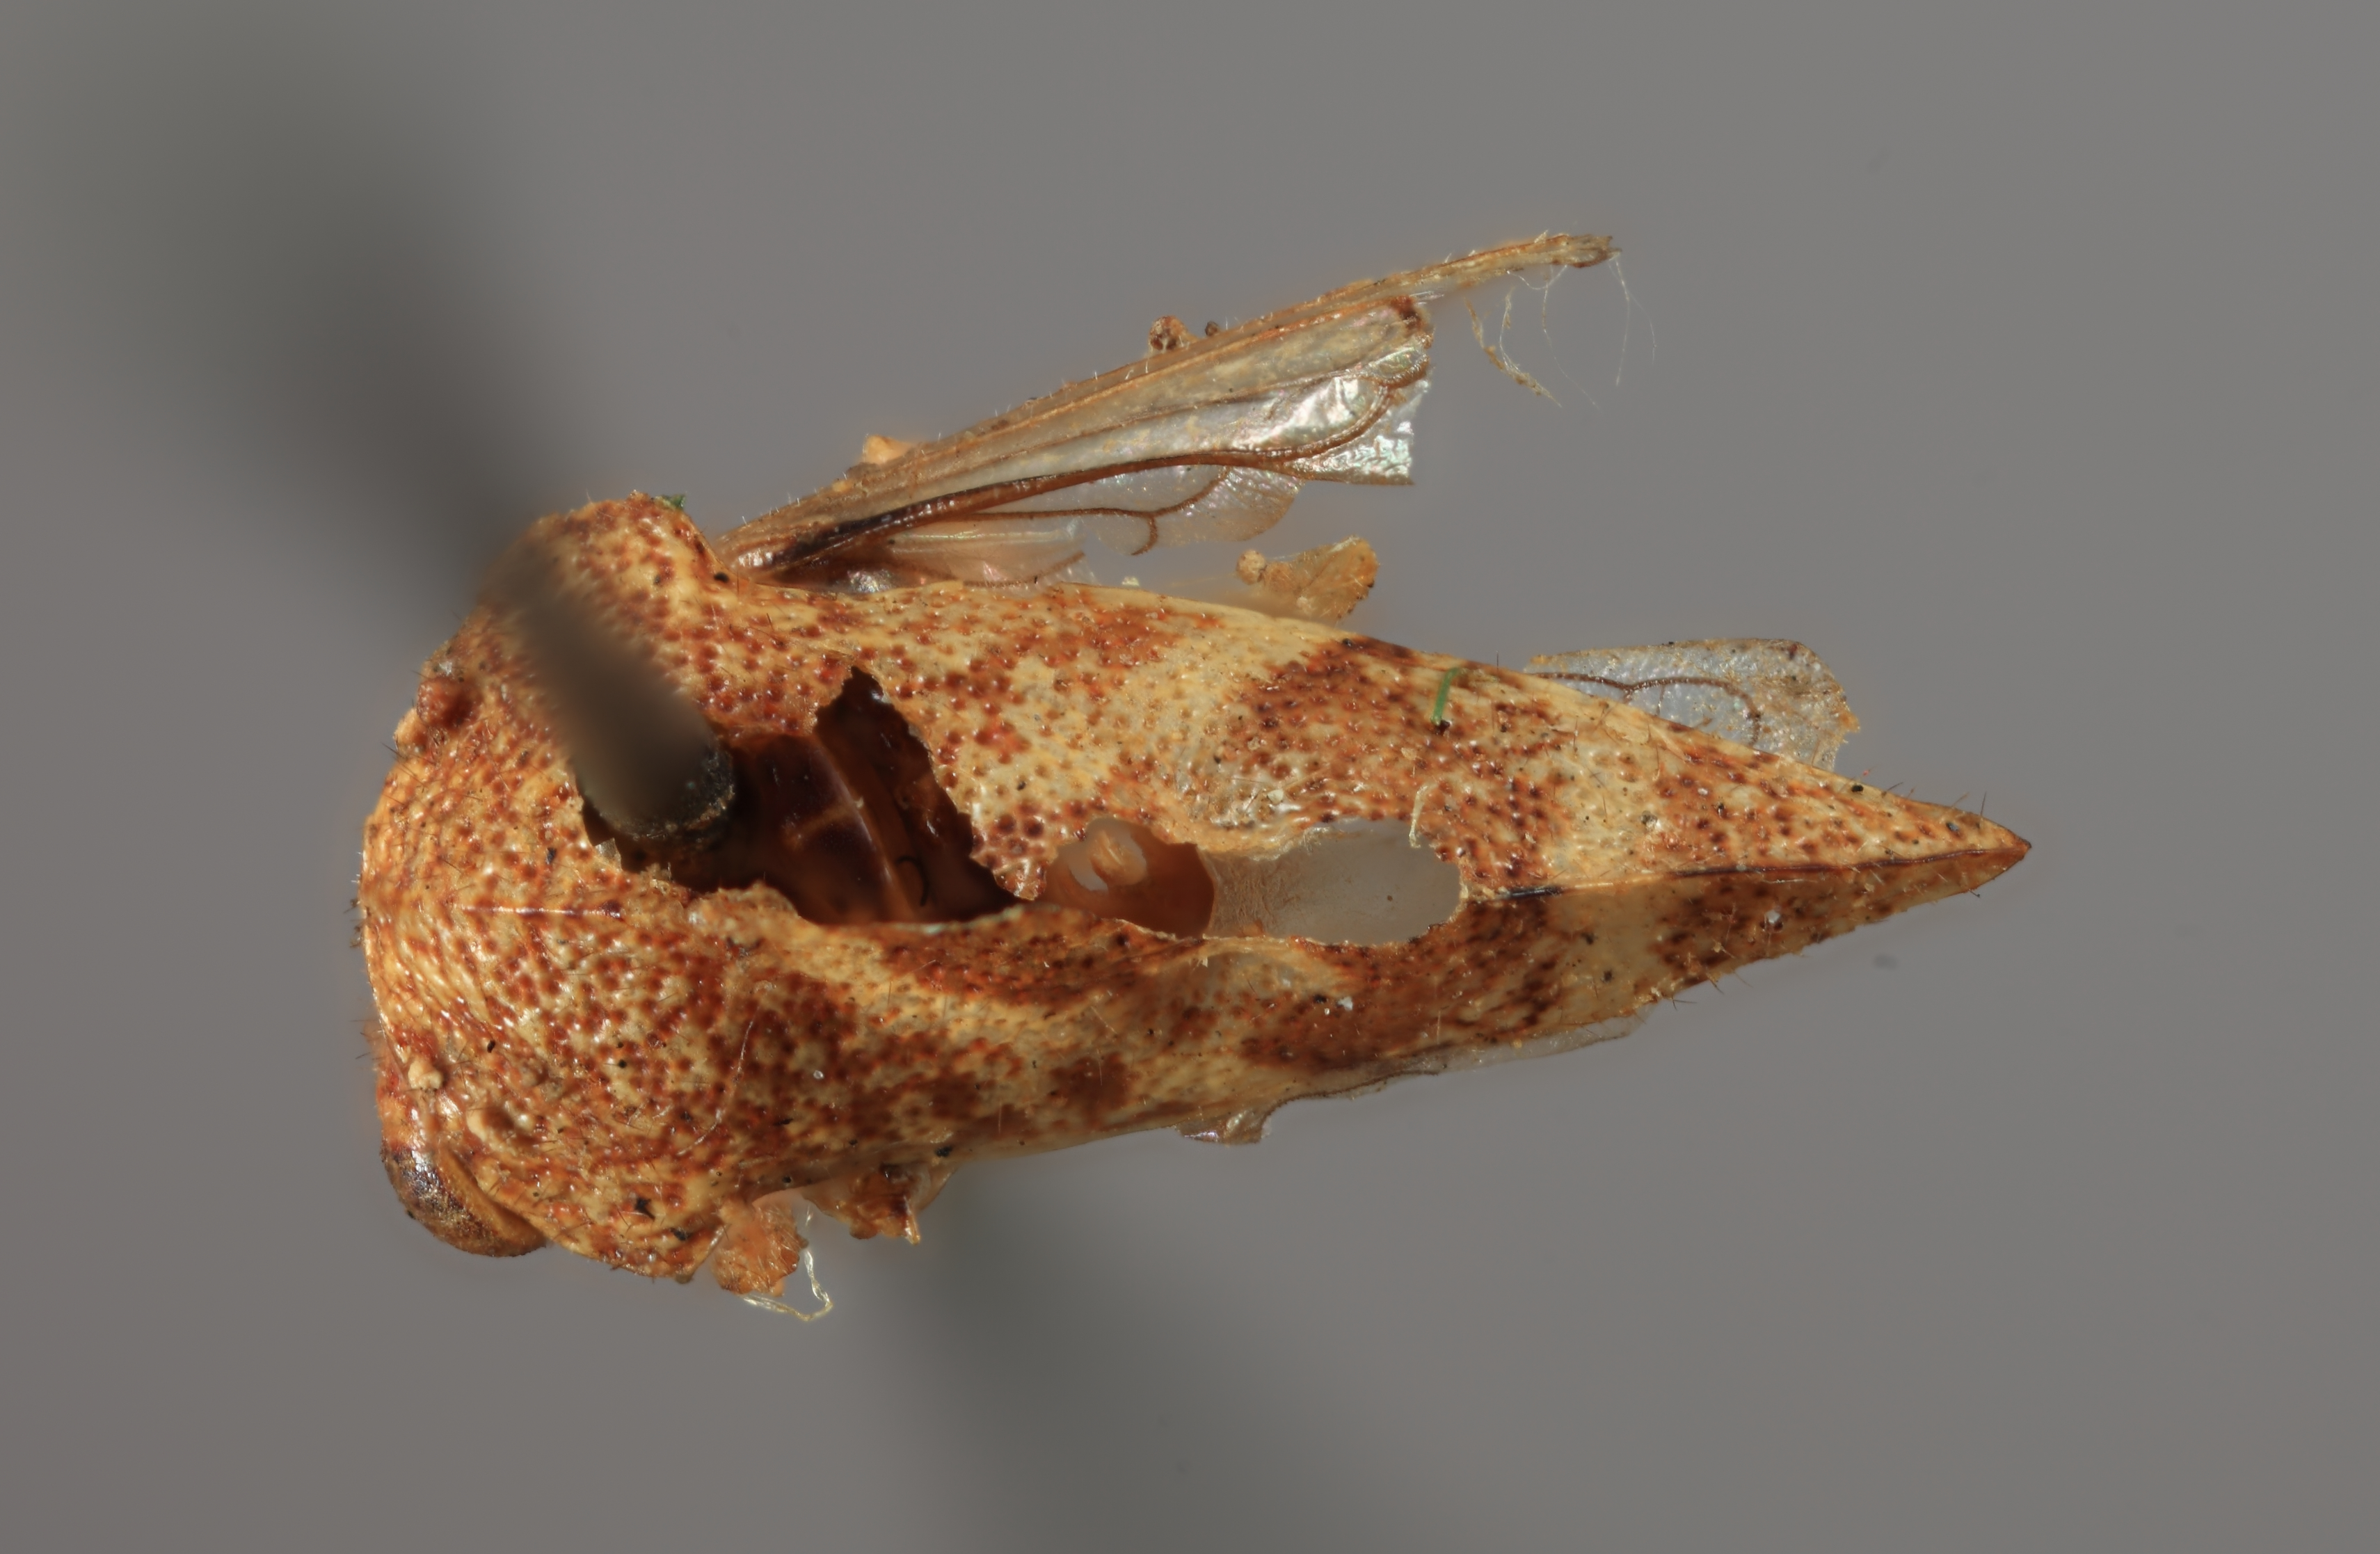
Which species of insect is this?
Smilia vanduzeei
